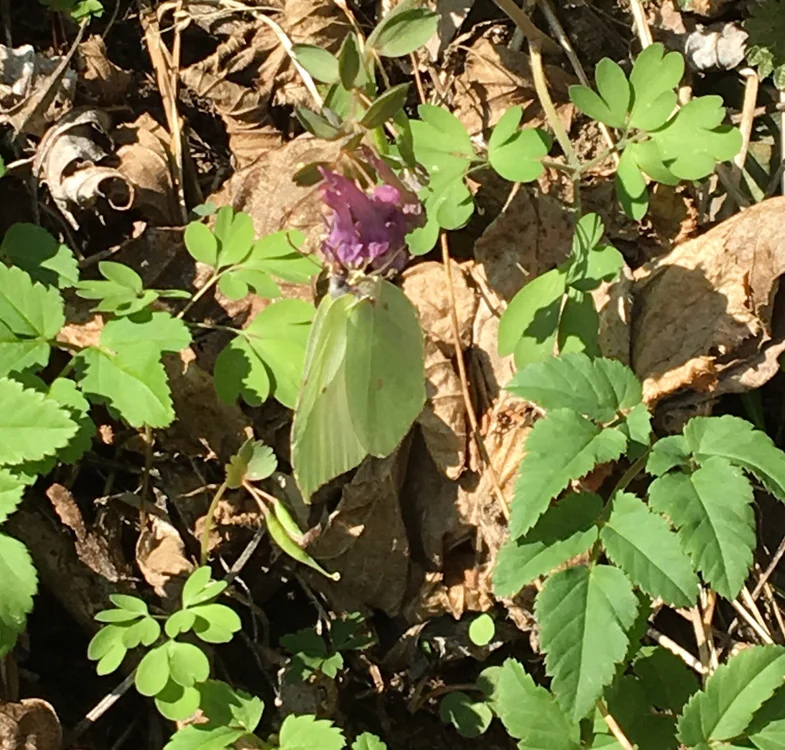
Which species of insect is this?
Gonepteryx rhamni
